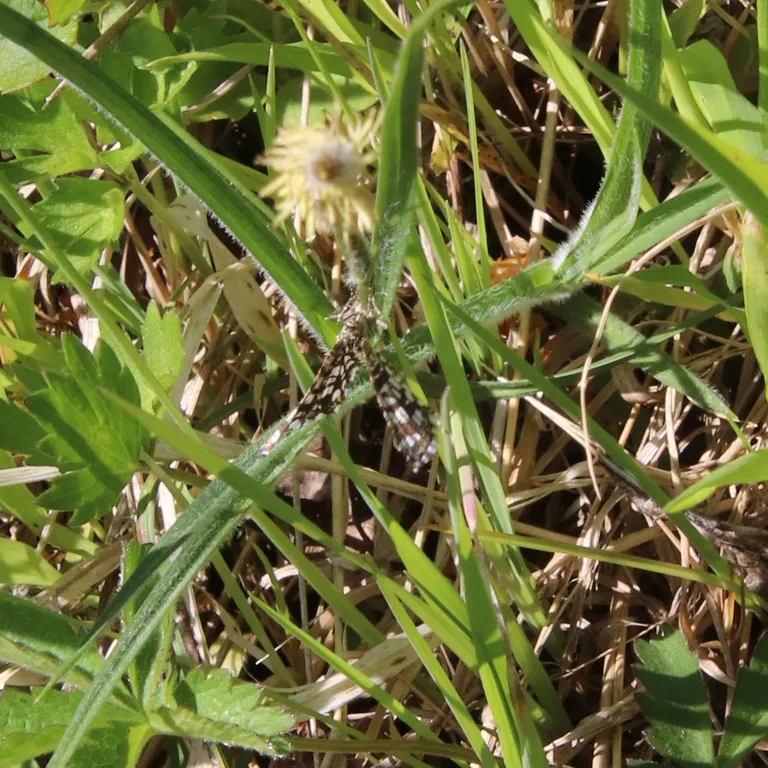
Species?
Chiasmia clathrata
